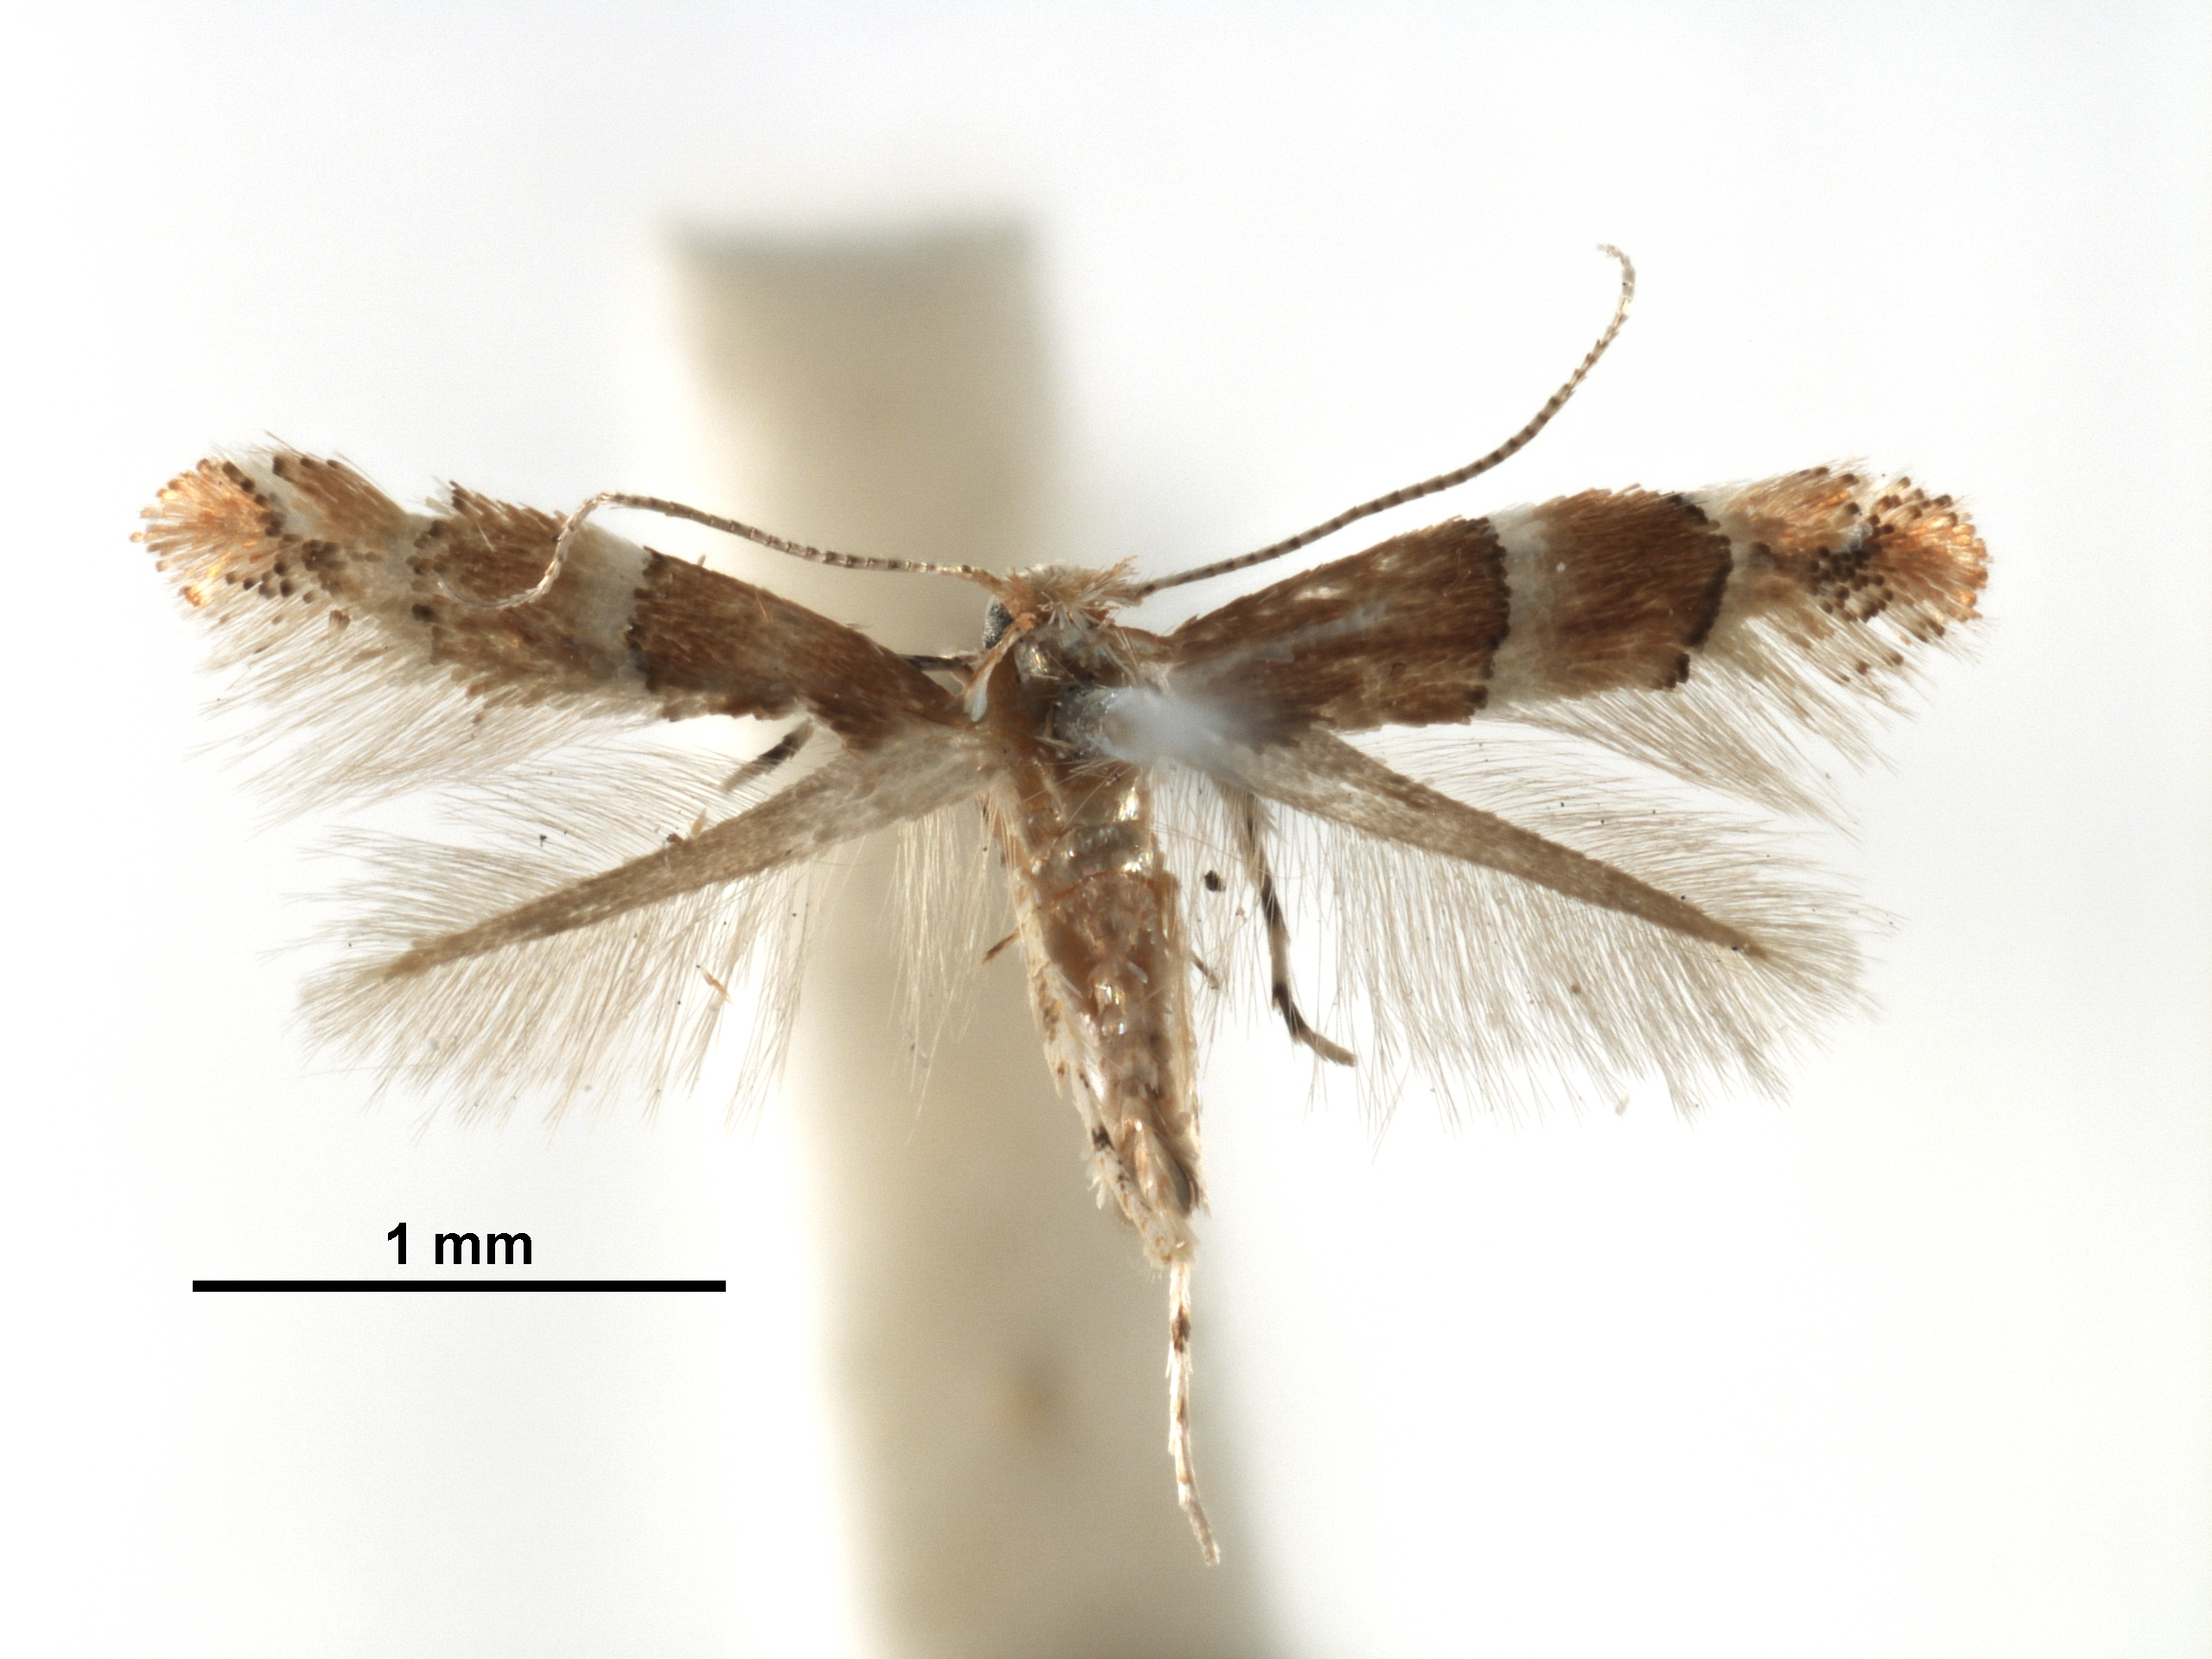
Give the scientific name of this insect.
Phyllonorycter bicinctella
